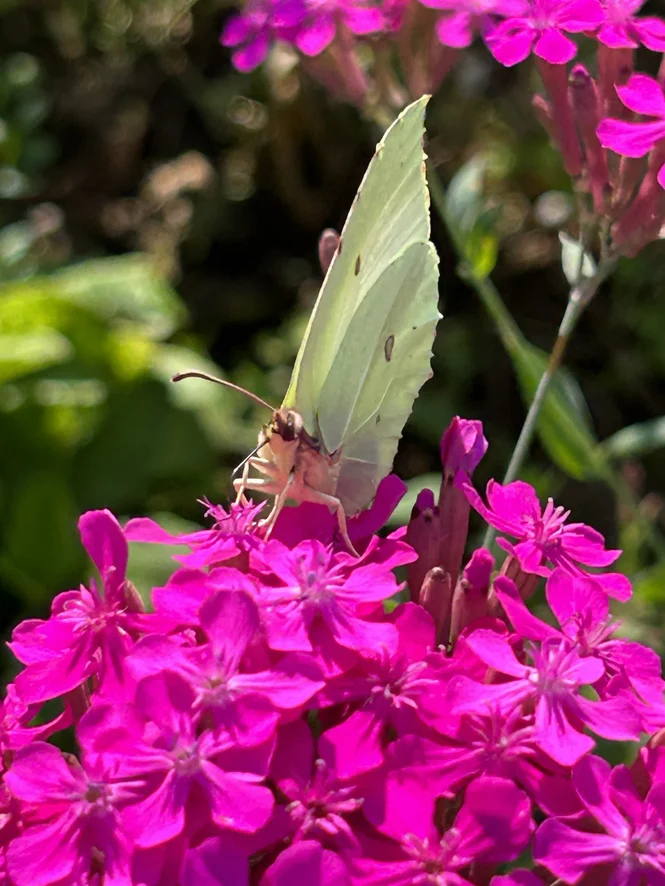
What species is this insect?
Gonepteryx rhamni
